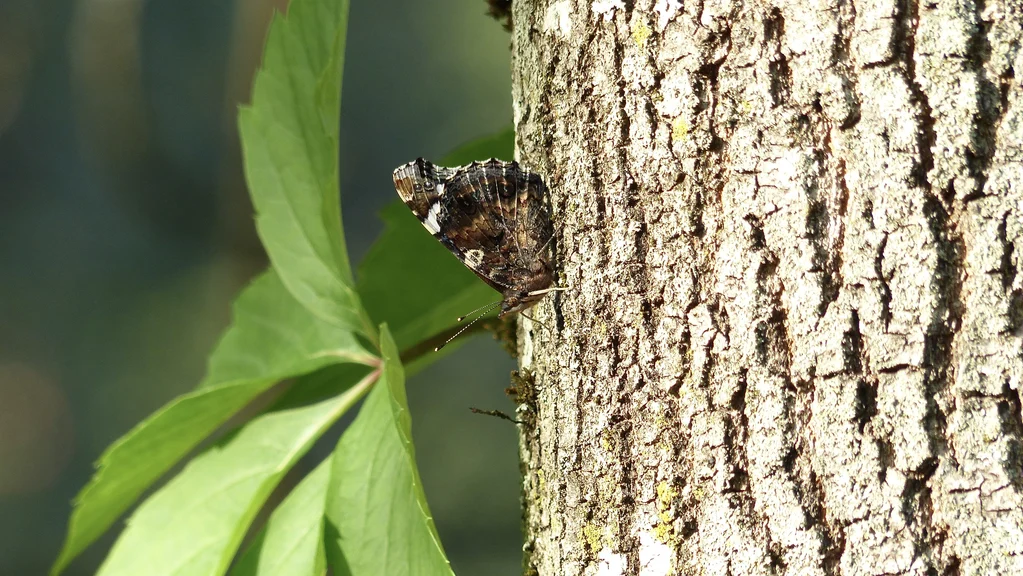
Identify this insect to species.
Vanessa atalanta
